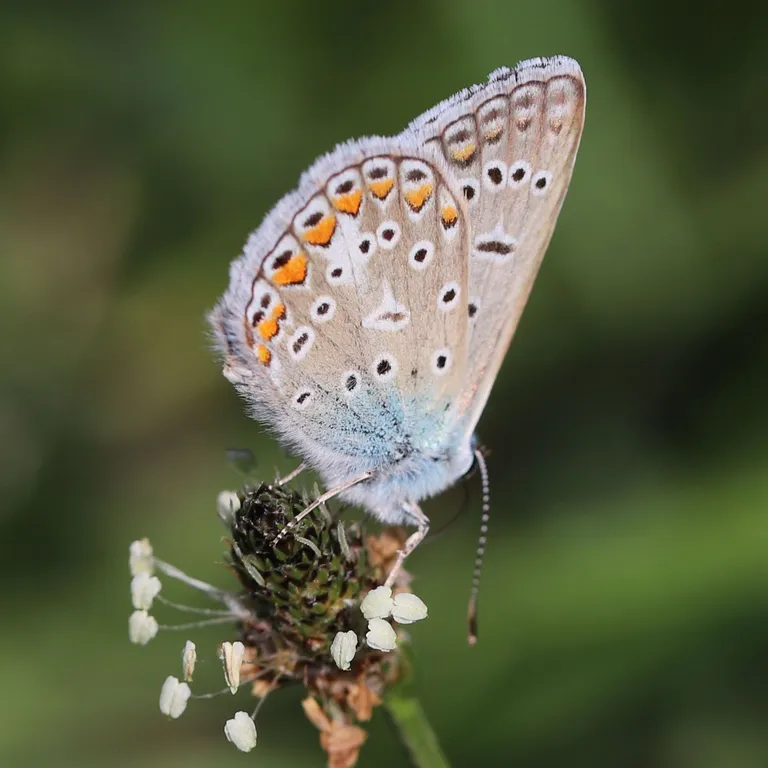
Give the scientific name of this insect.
Polyommatus icarus
